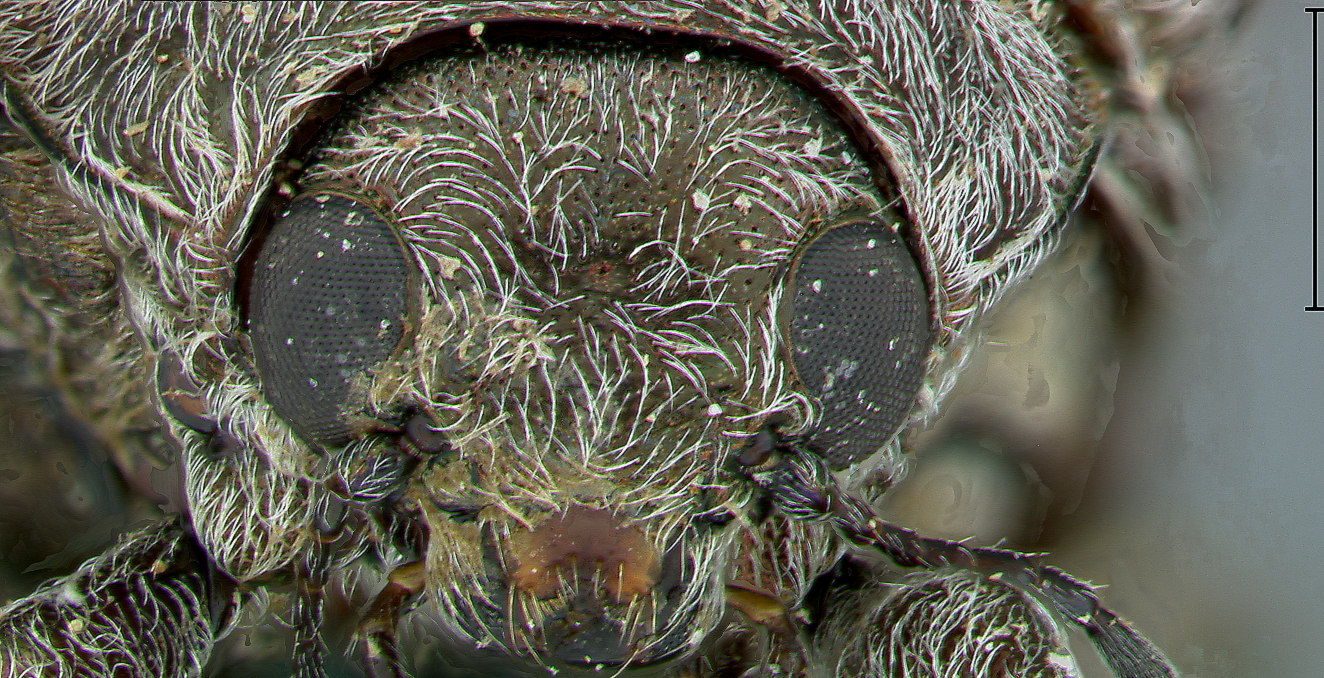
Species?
Pseudomacetes aeneus
